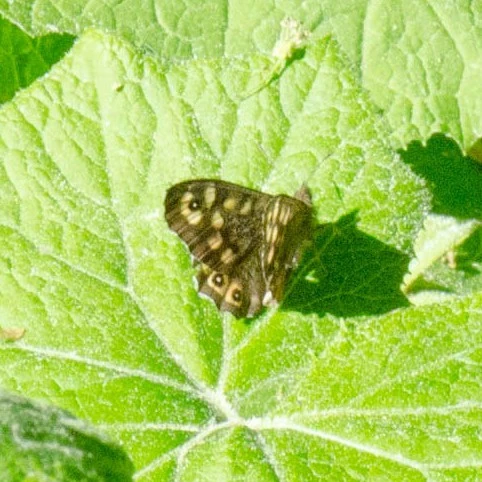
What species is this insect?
Pararge aegeria
